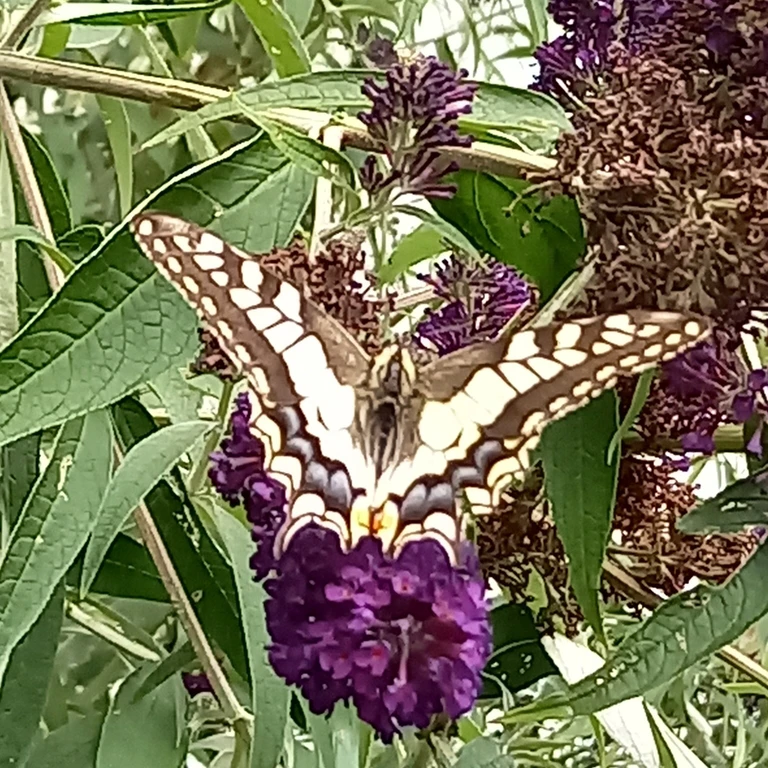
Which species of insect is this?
Papilio machaon
